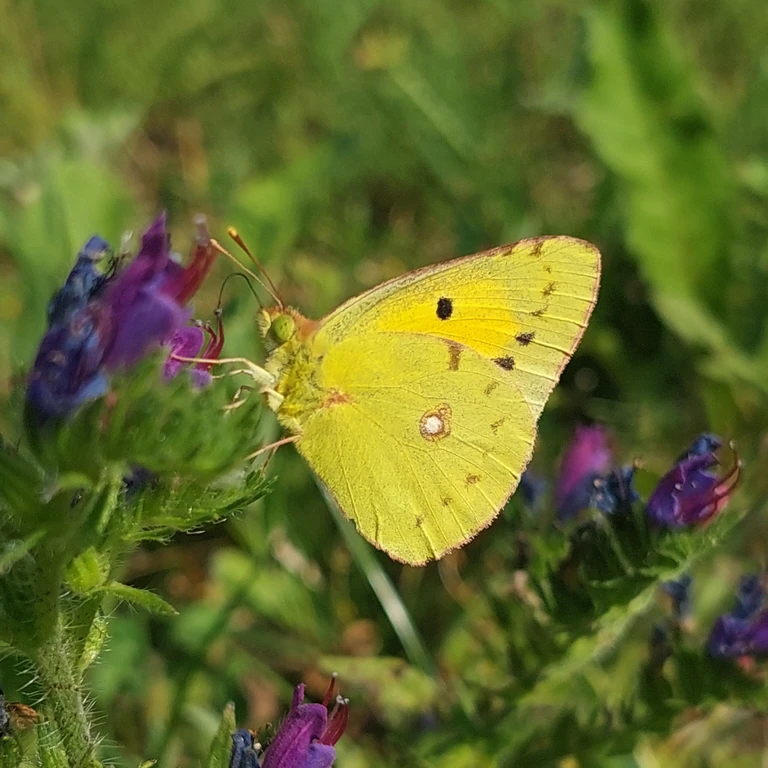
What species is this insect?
Colias croceus
